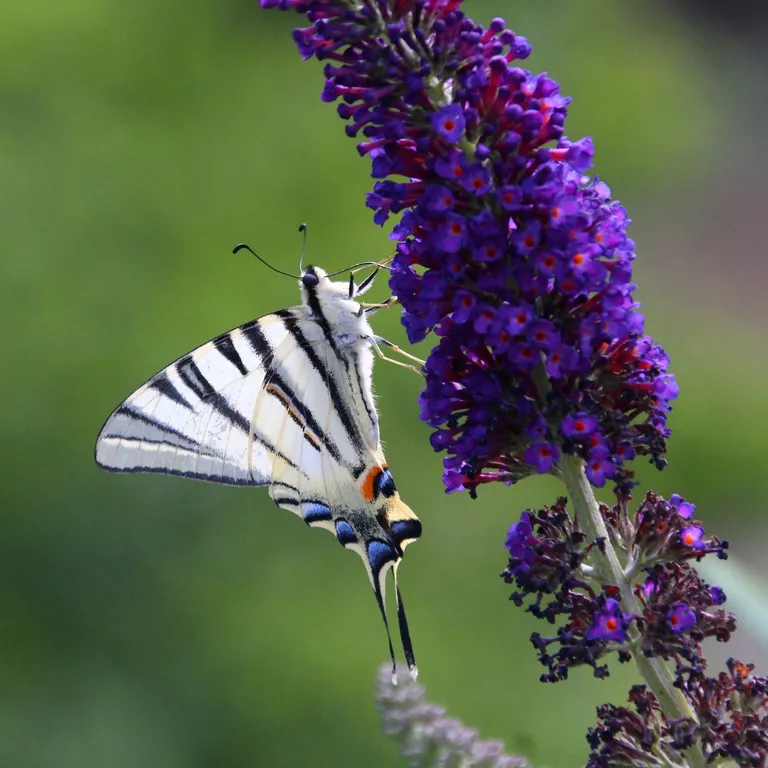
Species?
Iphiclides podalirius
